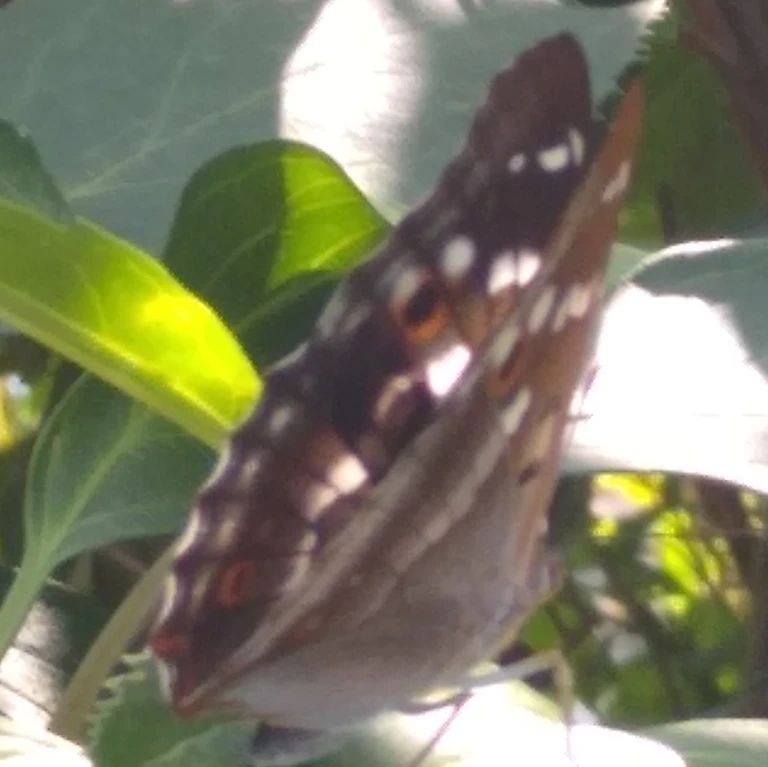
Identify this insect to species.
Apatura ilia
